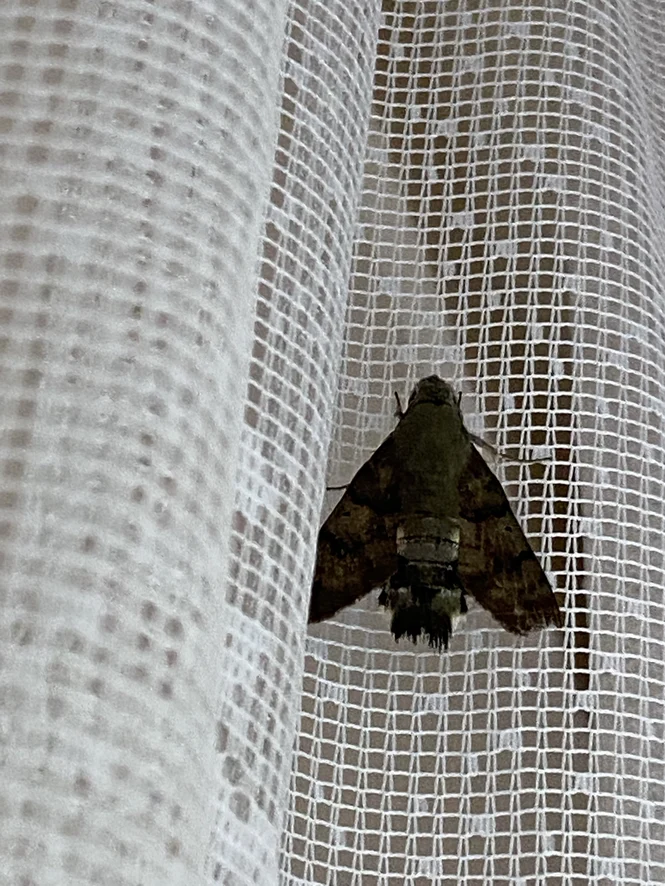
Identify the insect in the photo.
Macroglossum stellatarum
